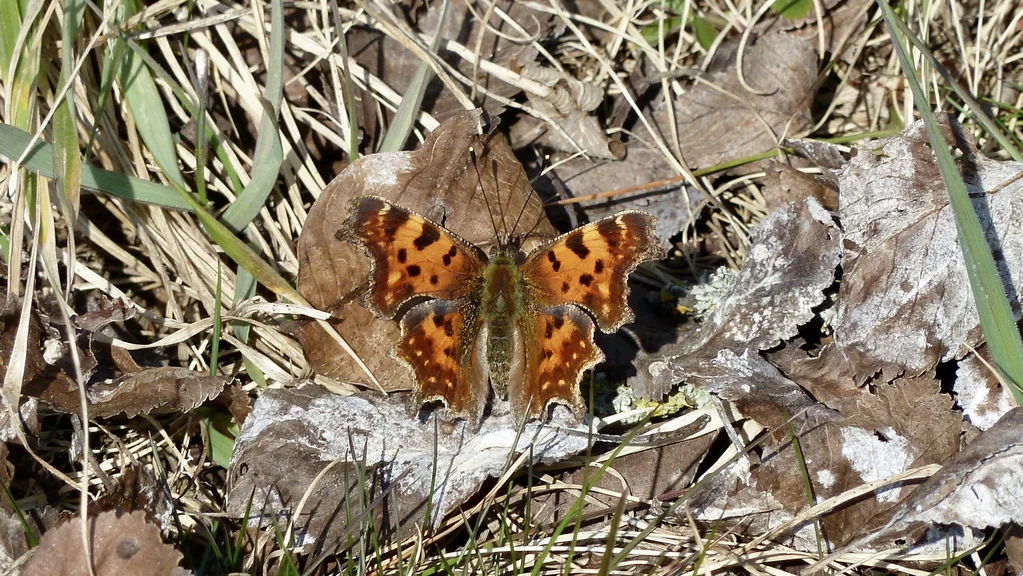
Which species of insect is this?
Polygonia c-album
